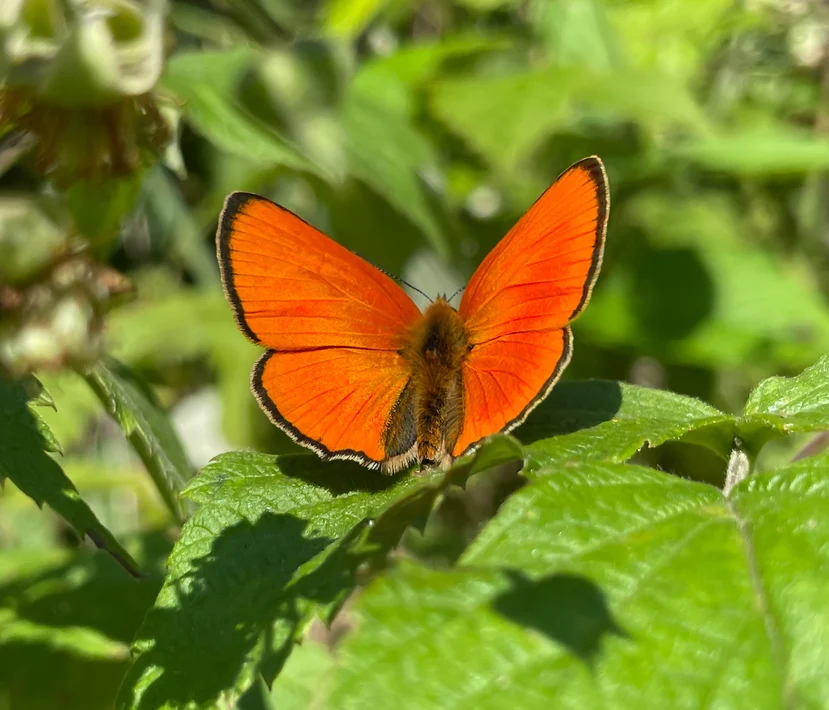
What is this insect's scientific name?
Lycaena virgaureae
